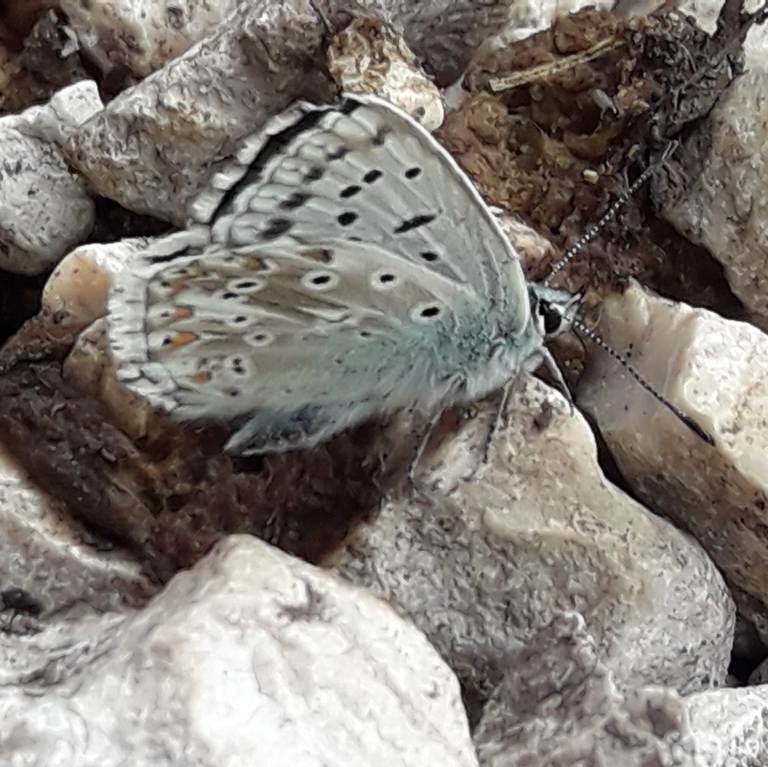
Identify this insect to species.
Lysandra coridon
